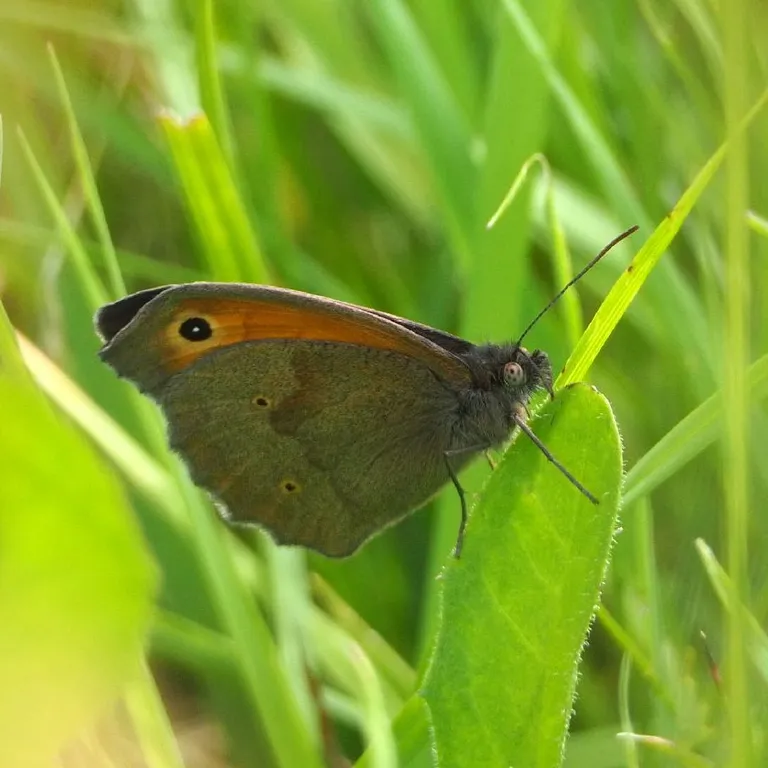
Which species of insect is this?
Maniola jurtina
